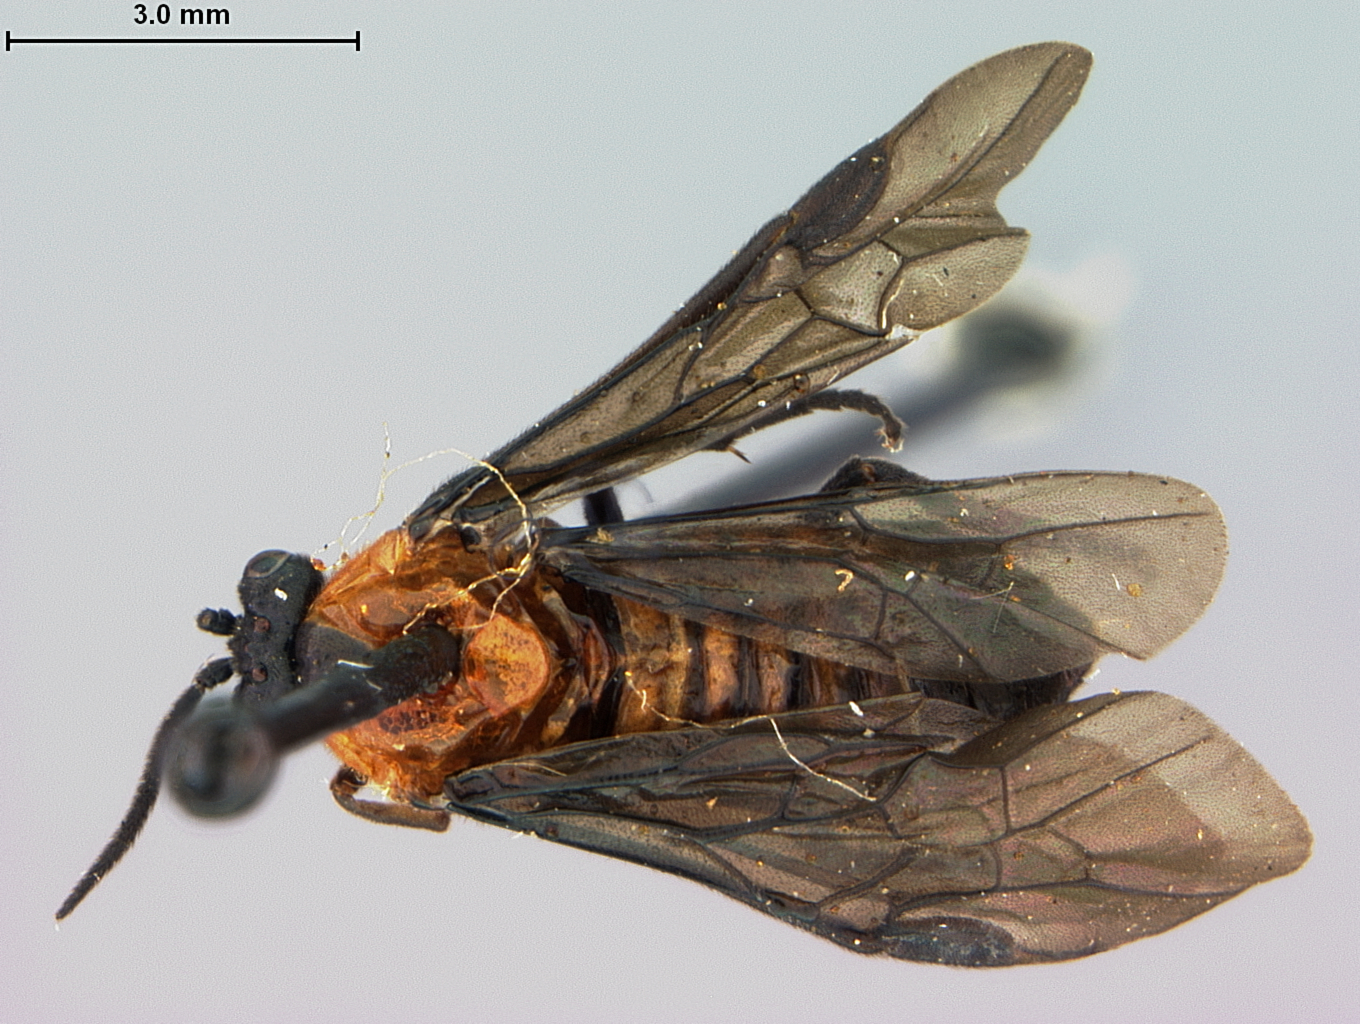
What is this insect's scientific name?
Sphacophilus barius
